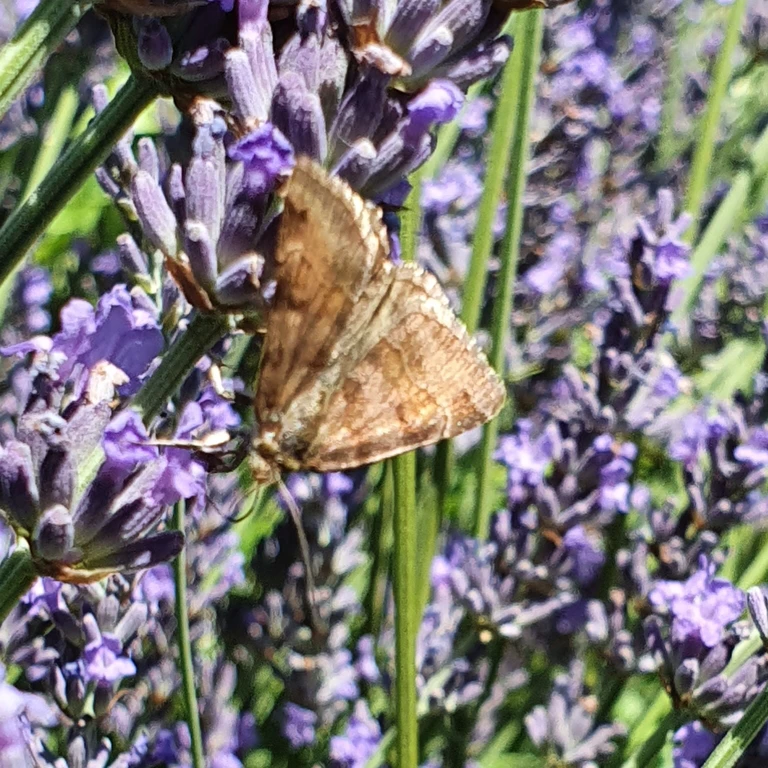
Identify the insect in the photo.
Euclidia glyphica
